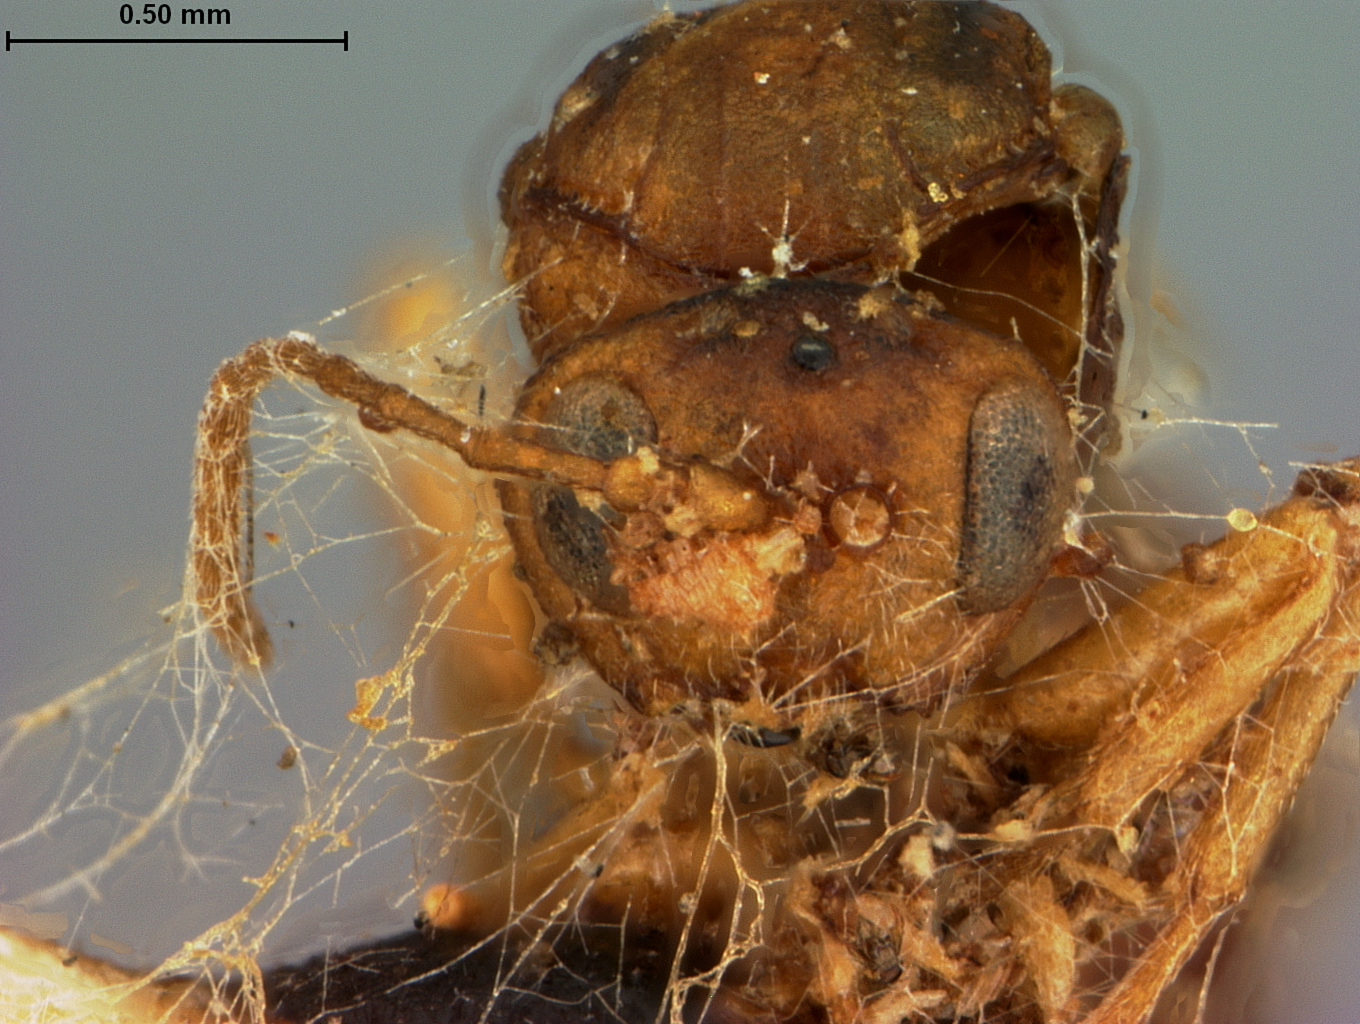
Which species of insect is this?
Neuroterus coniferus
